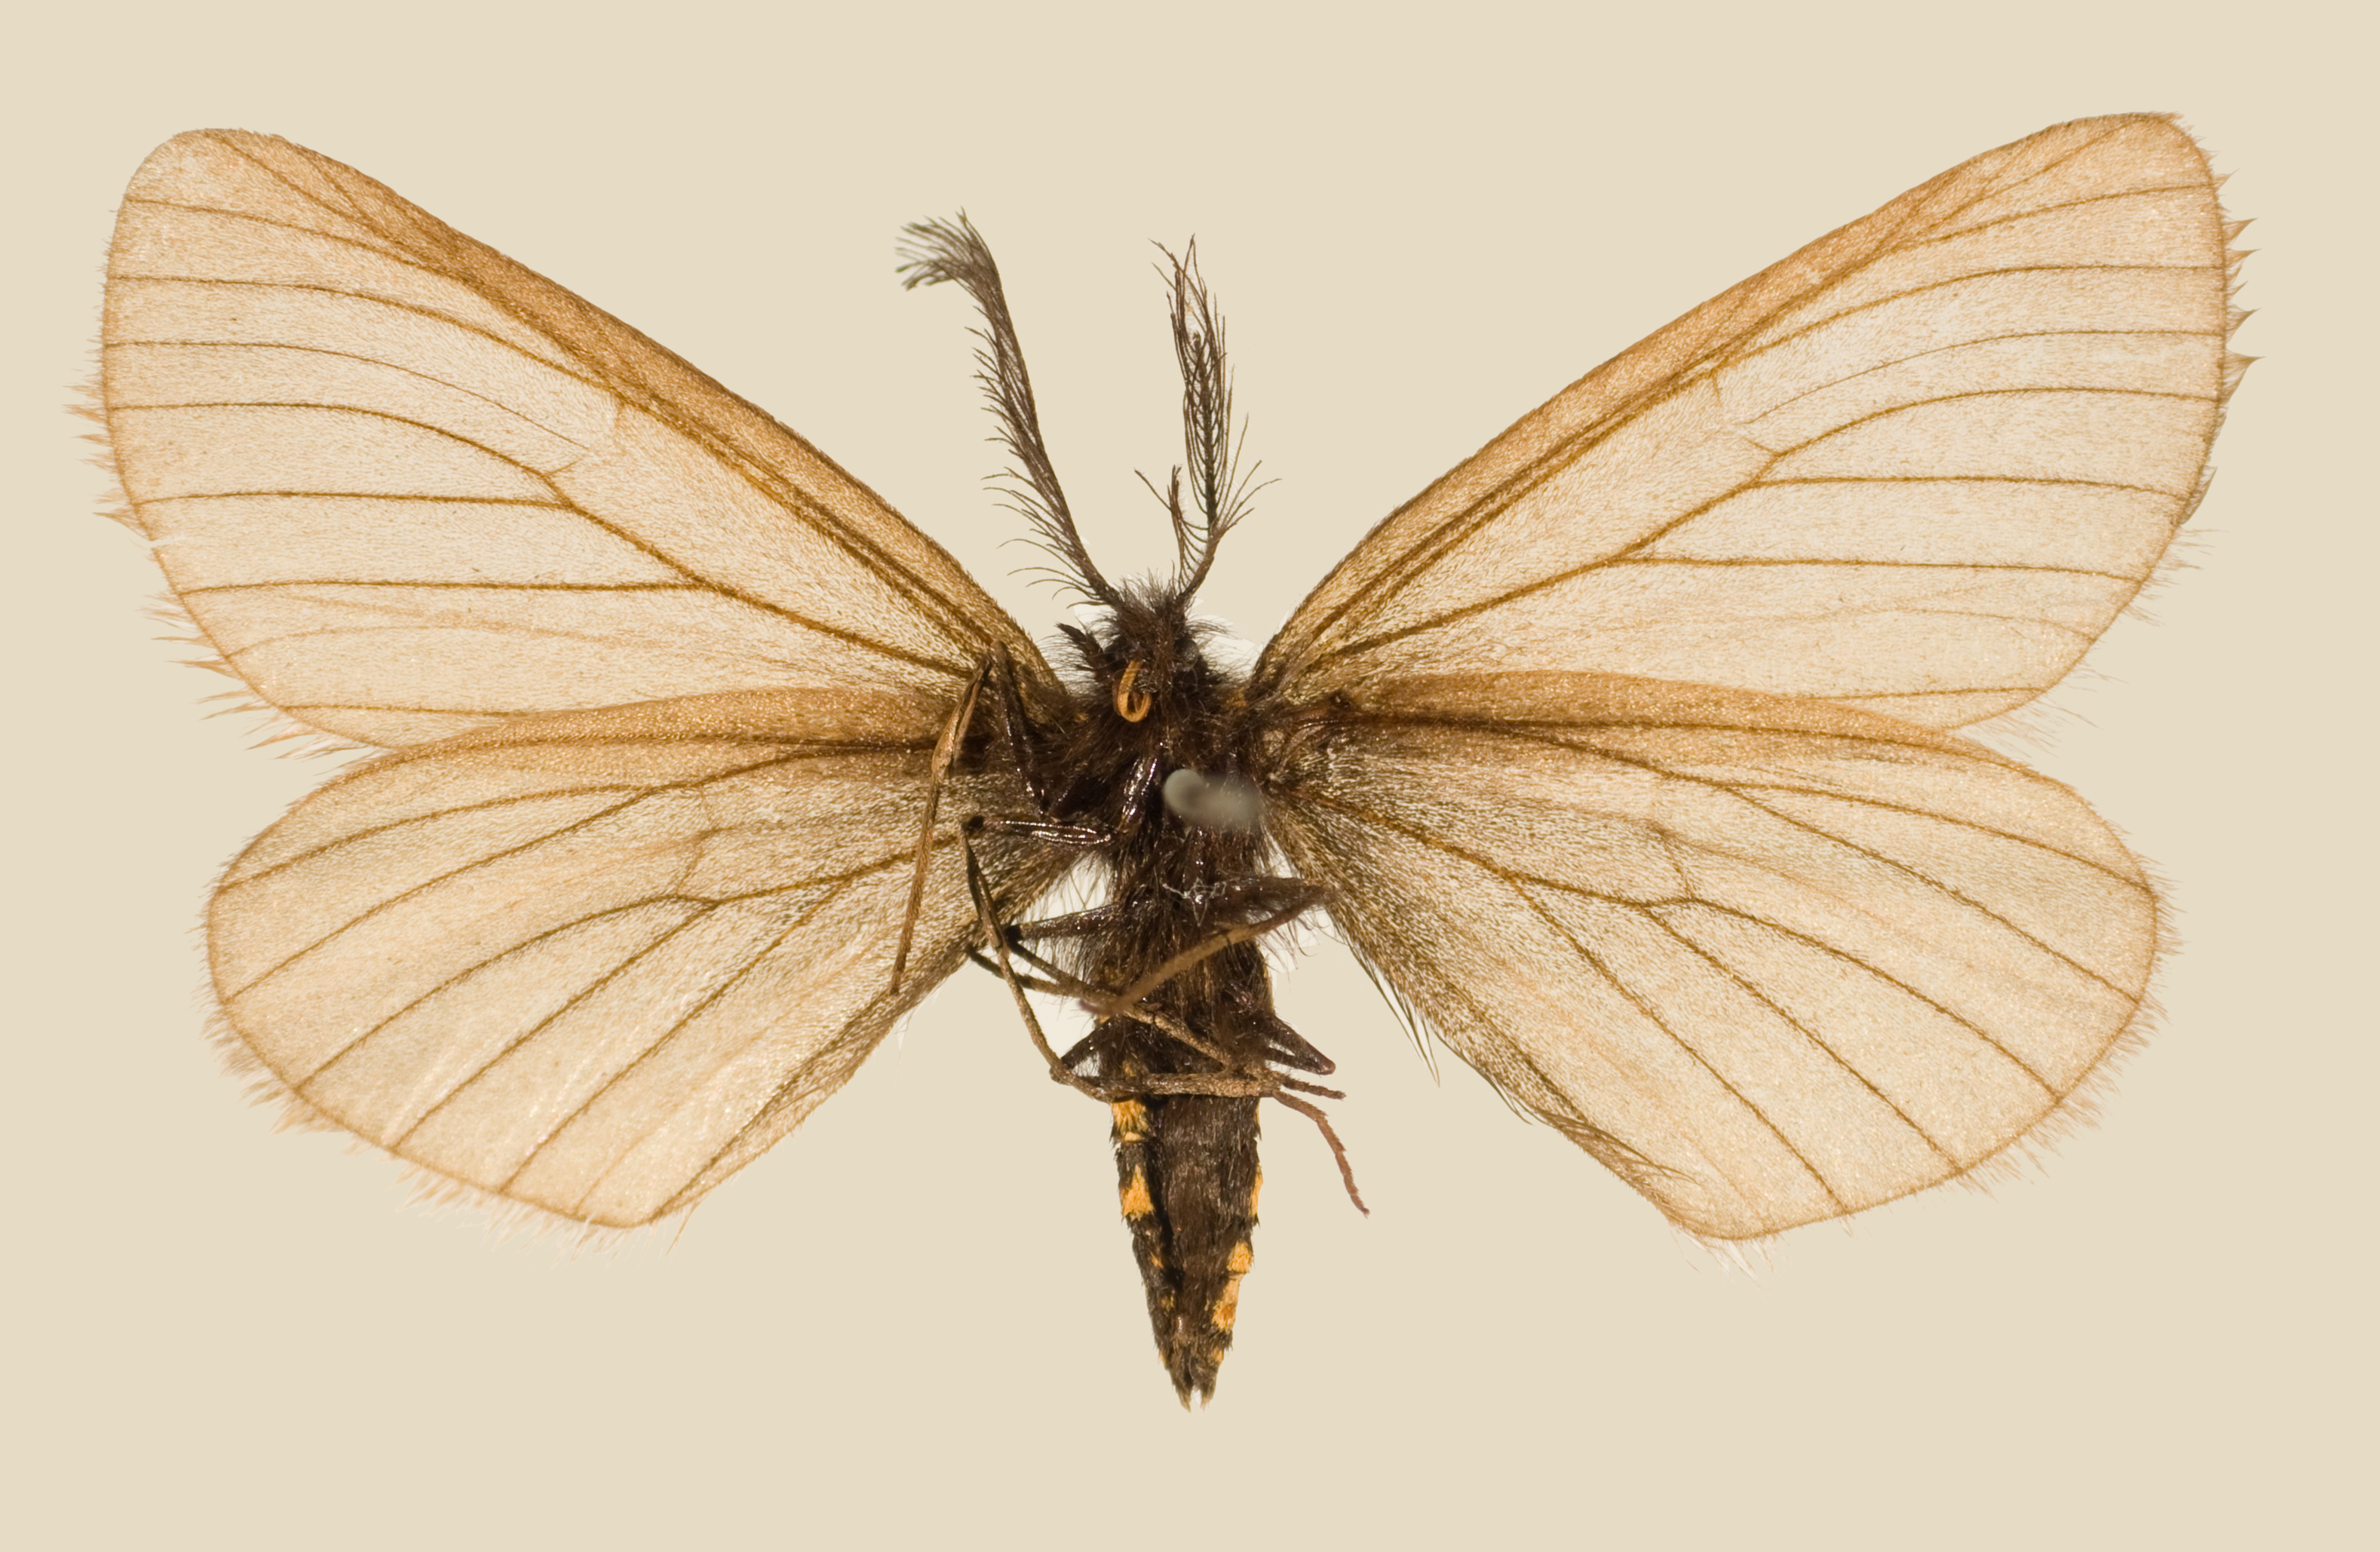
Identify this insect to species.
Scoriopsis perfumata
